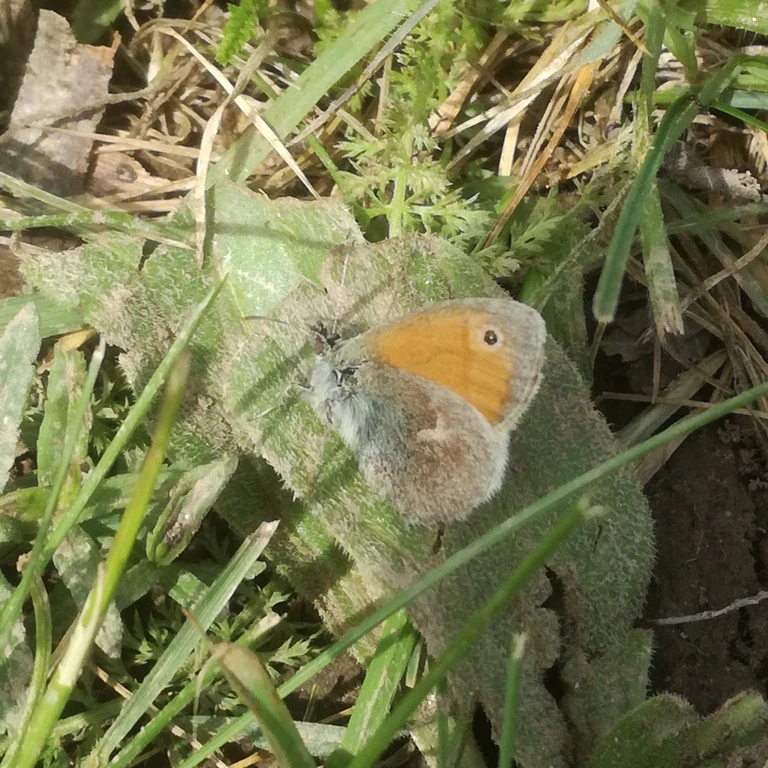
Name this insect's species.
Coenonympha pamphilus
